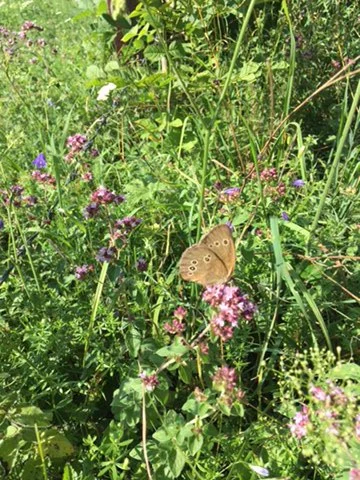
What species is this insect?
Aphantopus hyperantus
